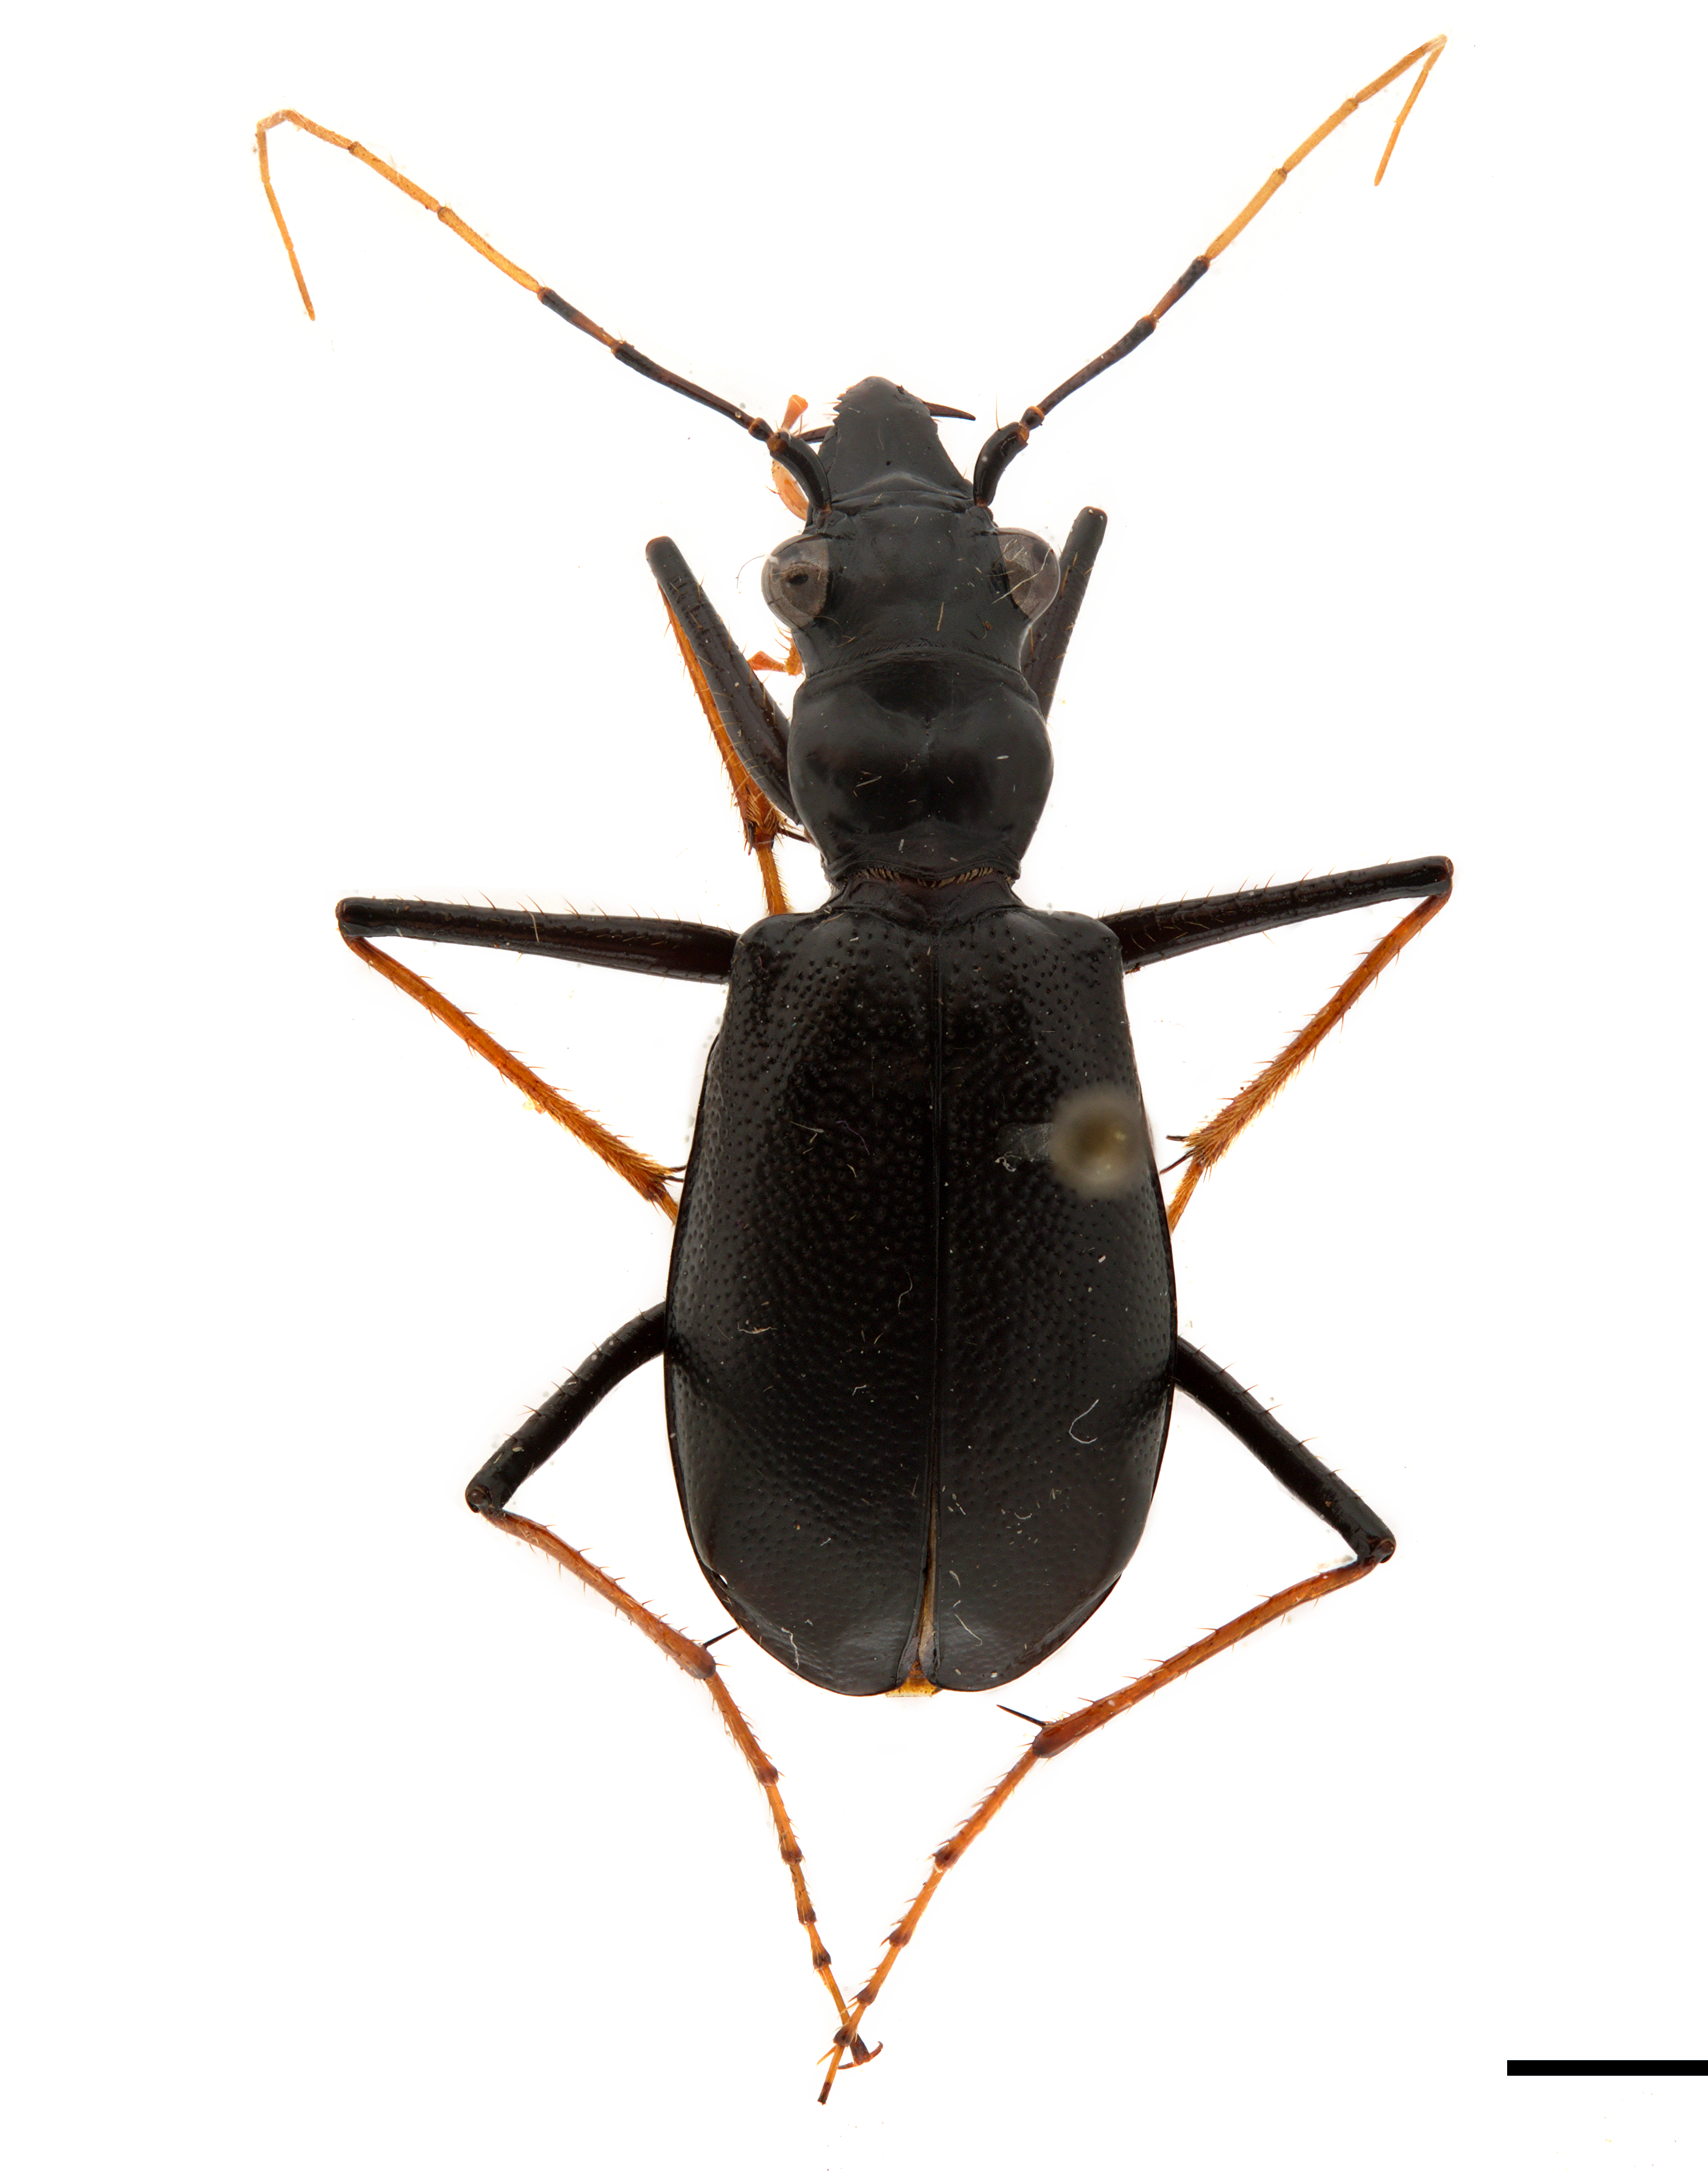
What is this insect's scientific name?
Oxycheila tristis
